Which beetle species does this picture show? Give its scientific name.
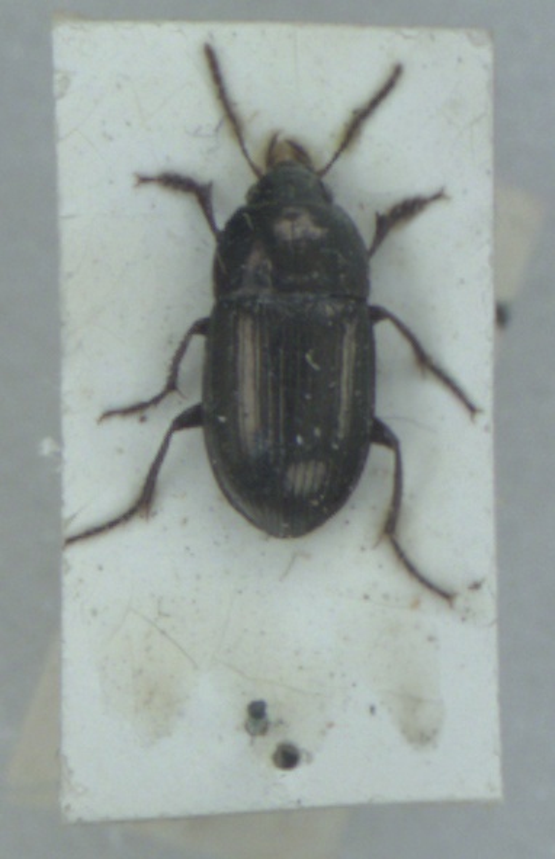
Amara lunicollis
